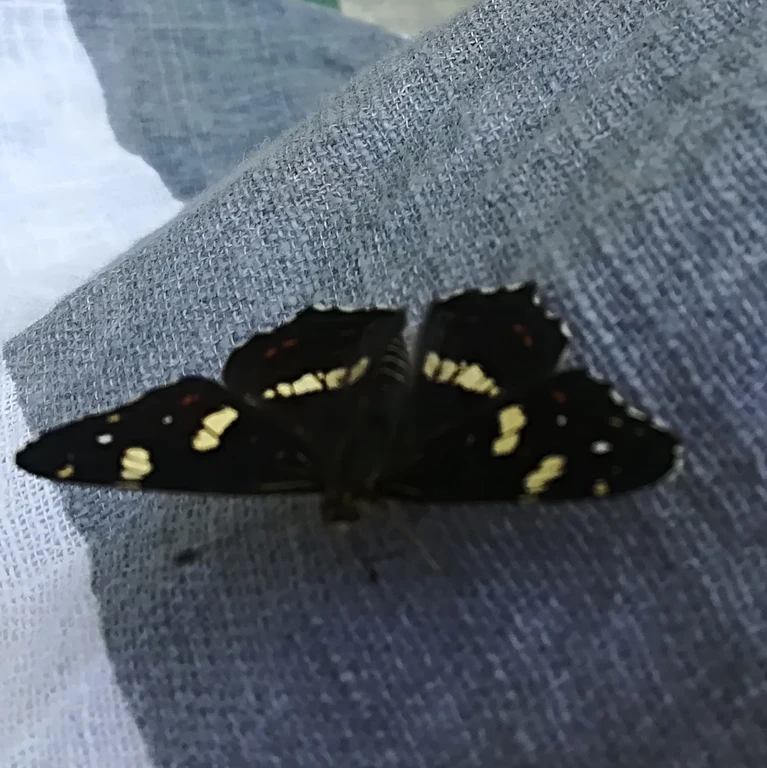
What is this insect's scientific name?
Araschnia levana
